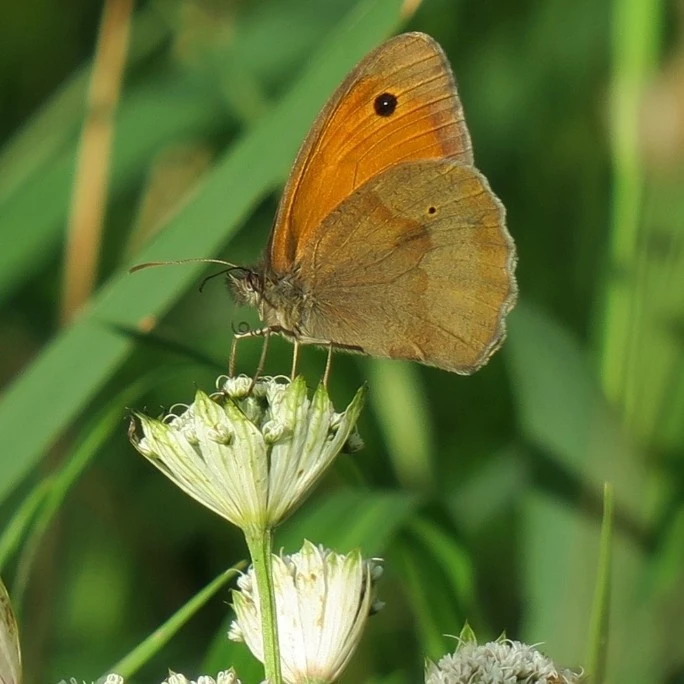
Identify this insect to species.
Maniola jurtina
